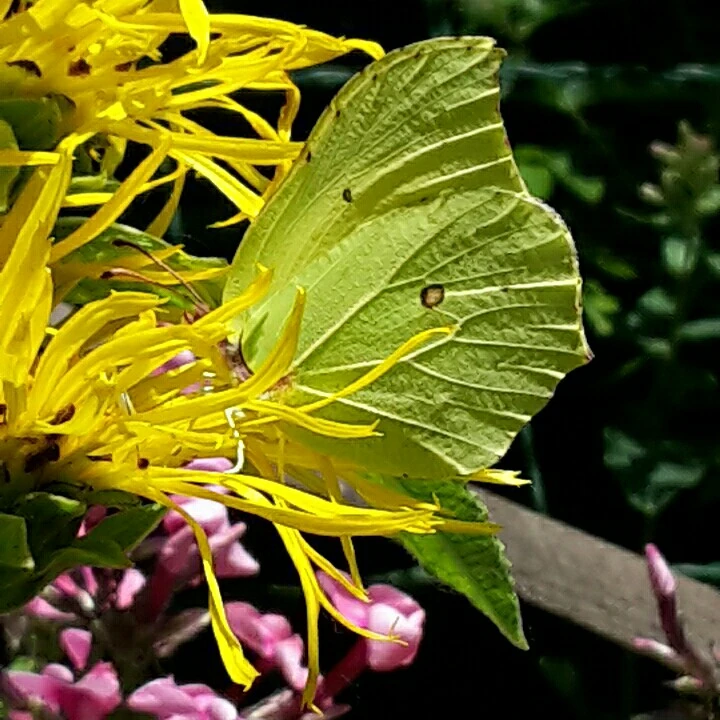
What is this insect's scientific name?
Gonepteryx rhamni
